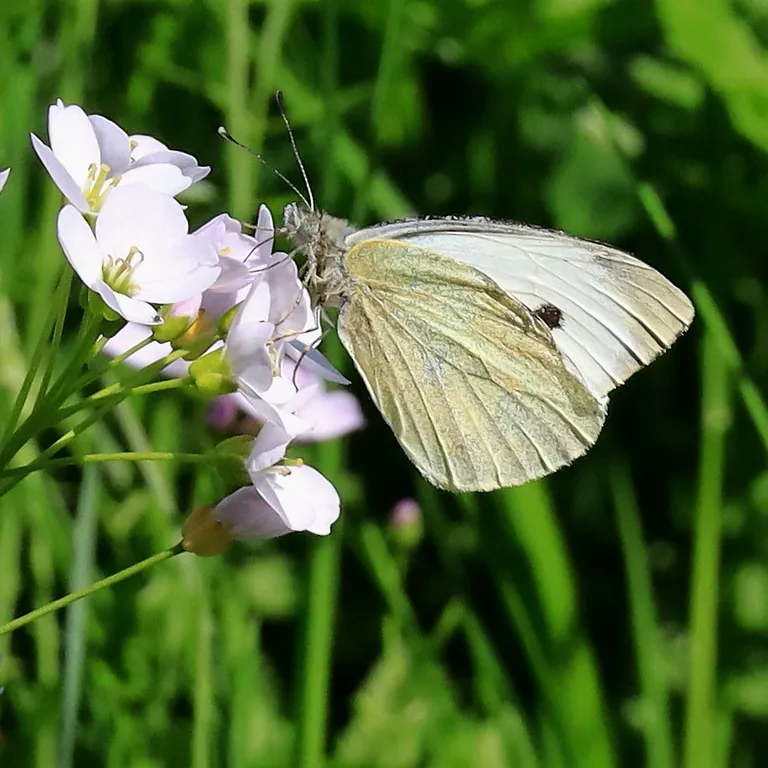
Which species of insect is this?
Pieris brassicae
